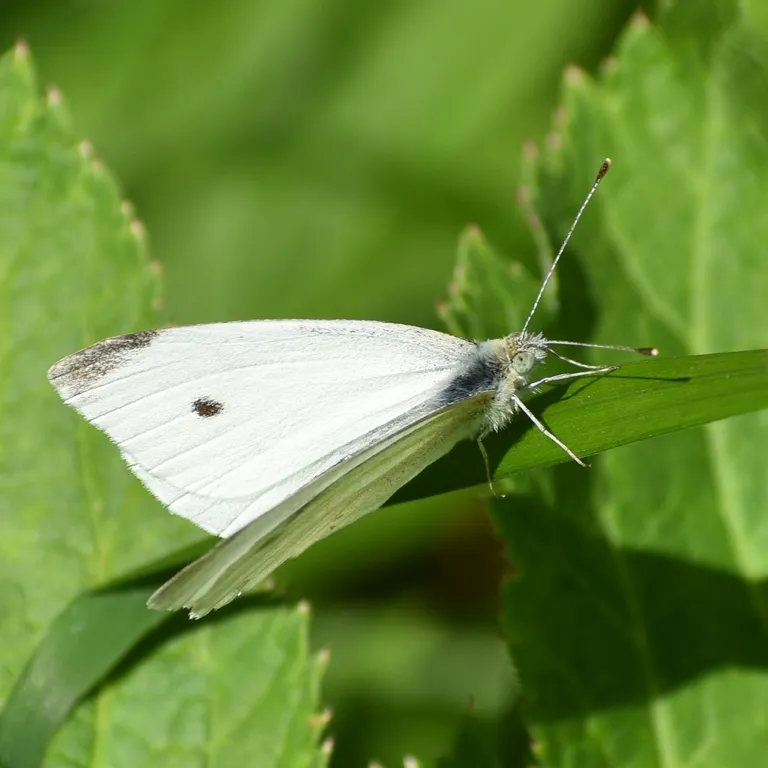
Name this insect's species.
Pieris rapae
